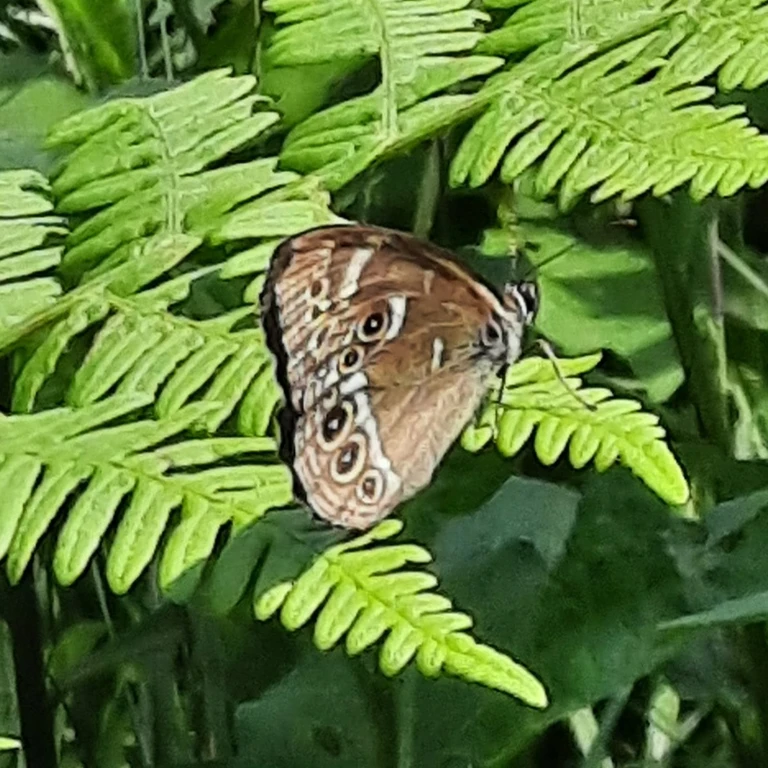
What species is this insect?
Lopinga achine (also Pararge achine)
